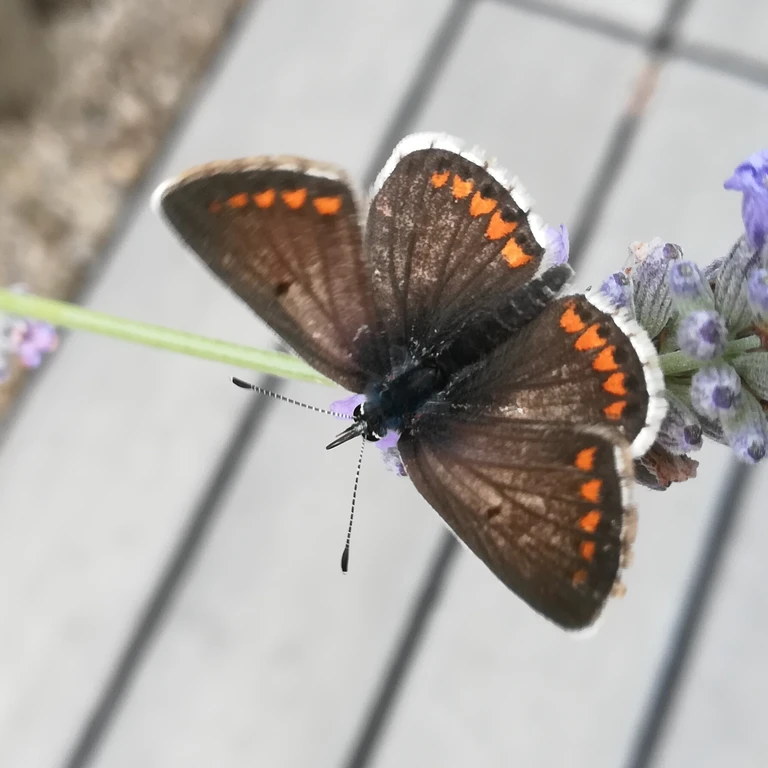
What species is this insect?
Aricia agestis/artaxerxes
